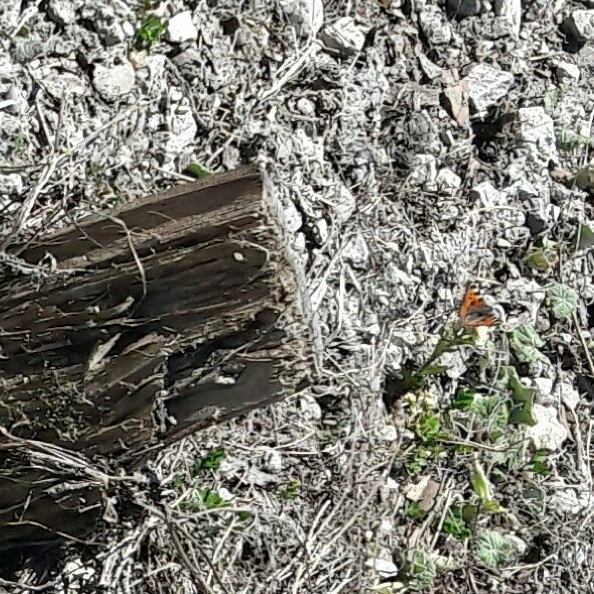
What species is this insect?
Aglais urticae
